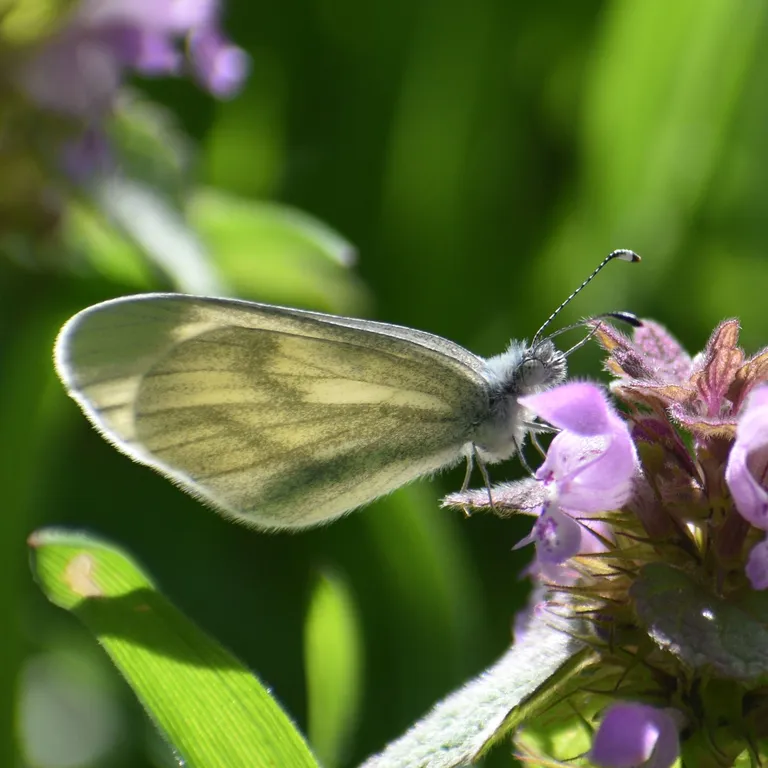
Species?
Leptidea sinapis/juvernica
